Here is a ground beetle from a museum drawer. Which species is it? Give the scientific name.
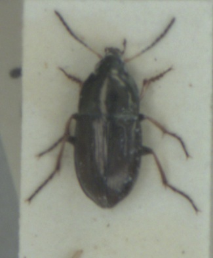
Amara plebeja
